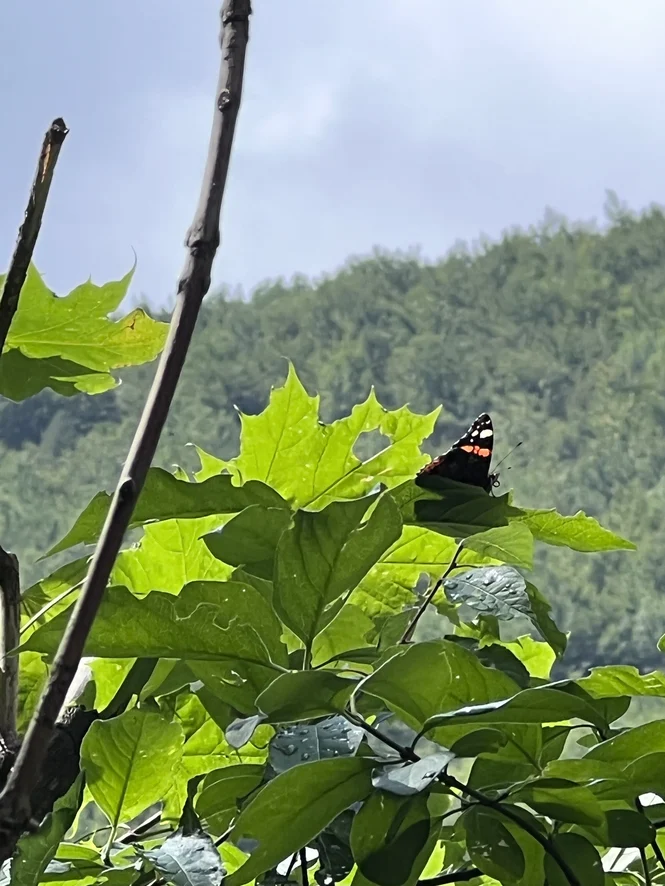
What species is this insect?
Vanessa atalanta
